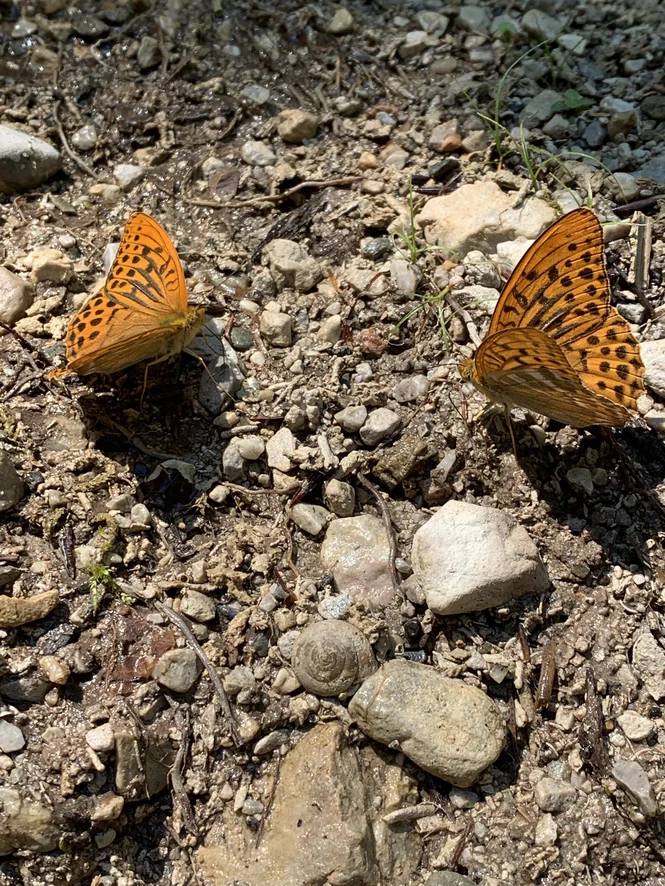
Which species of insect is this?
Argynnis paphia
